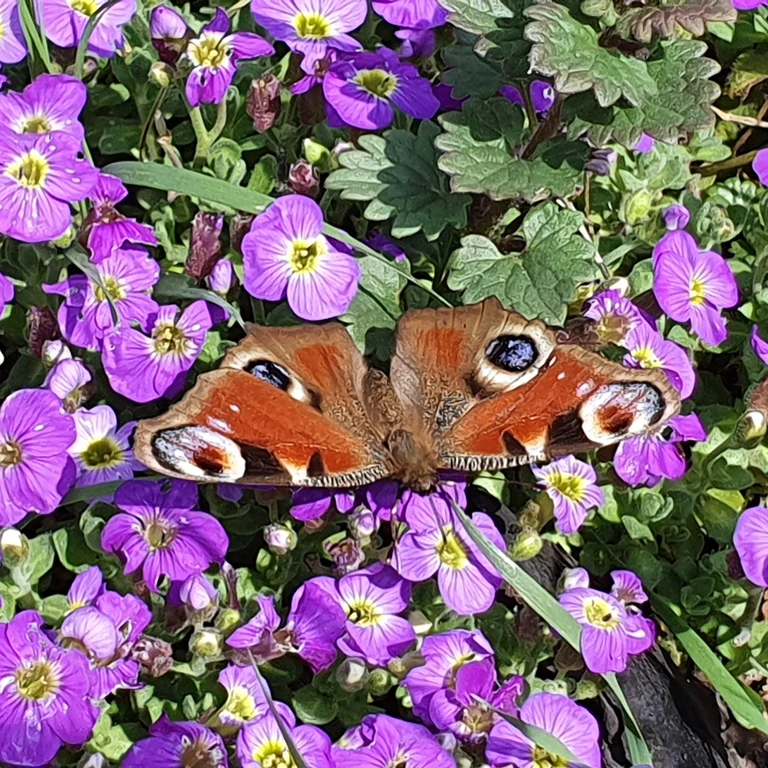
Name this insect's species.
Aglais io
